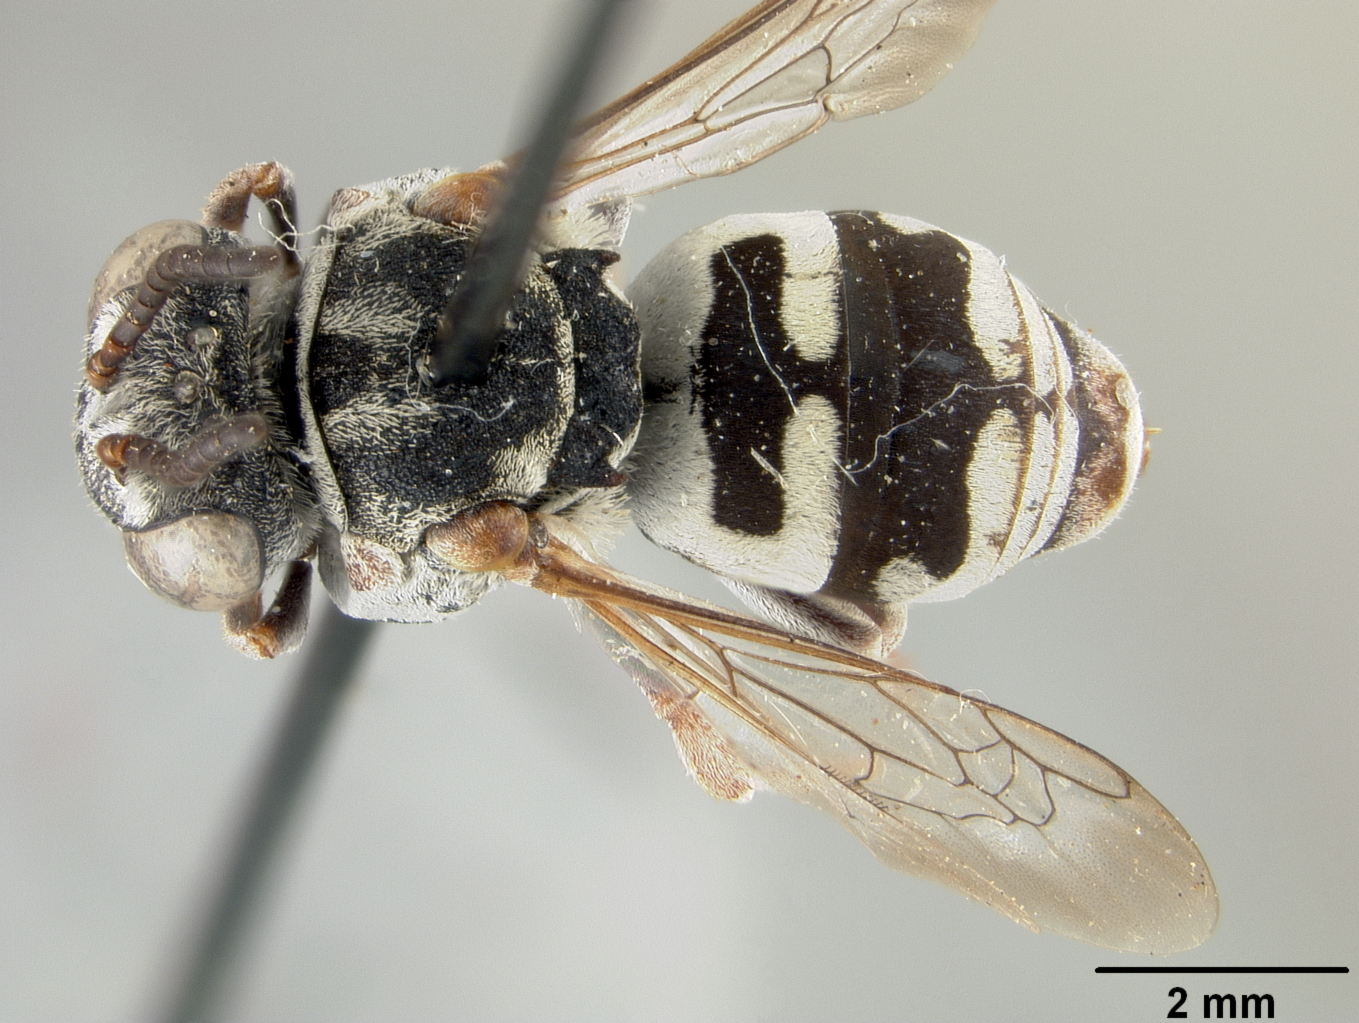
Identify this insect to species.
Epeolus scopulus
